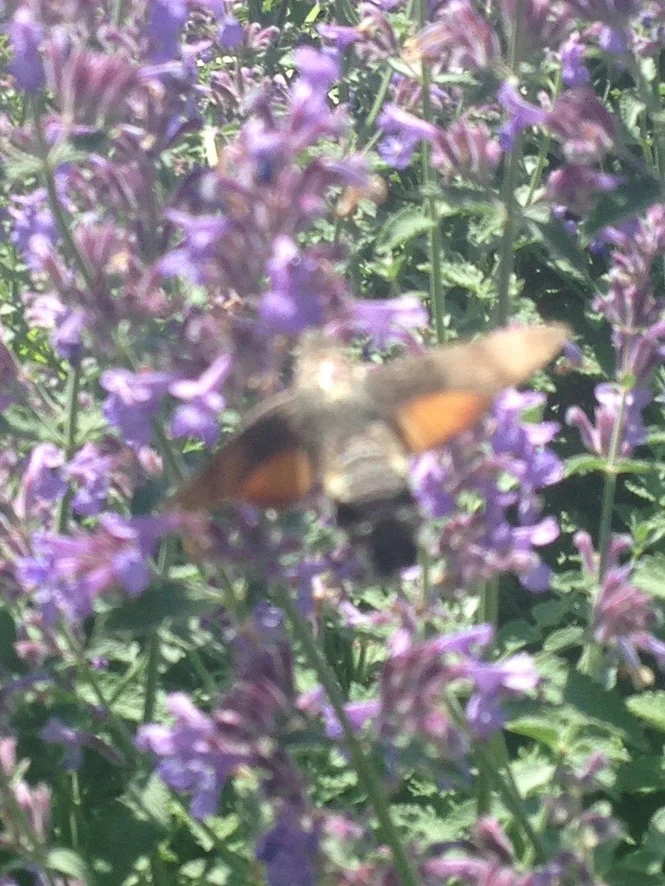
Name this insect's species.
Macroglossum stellatarum
